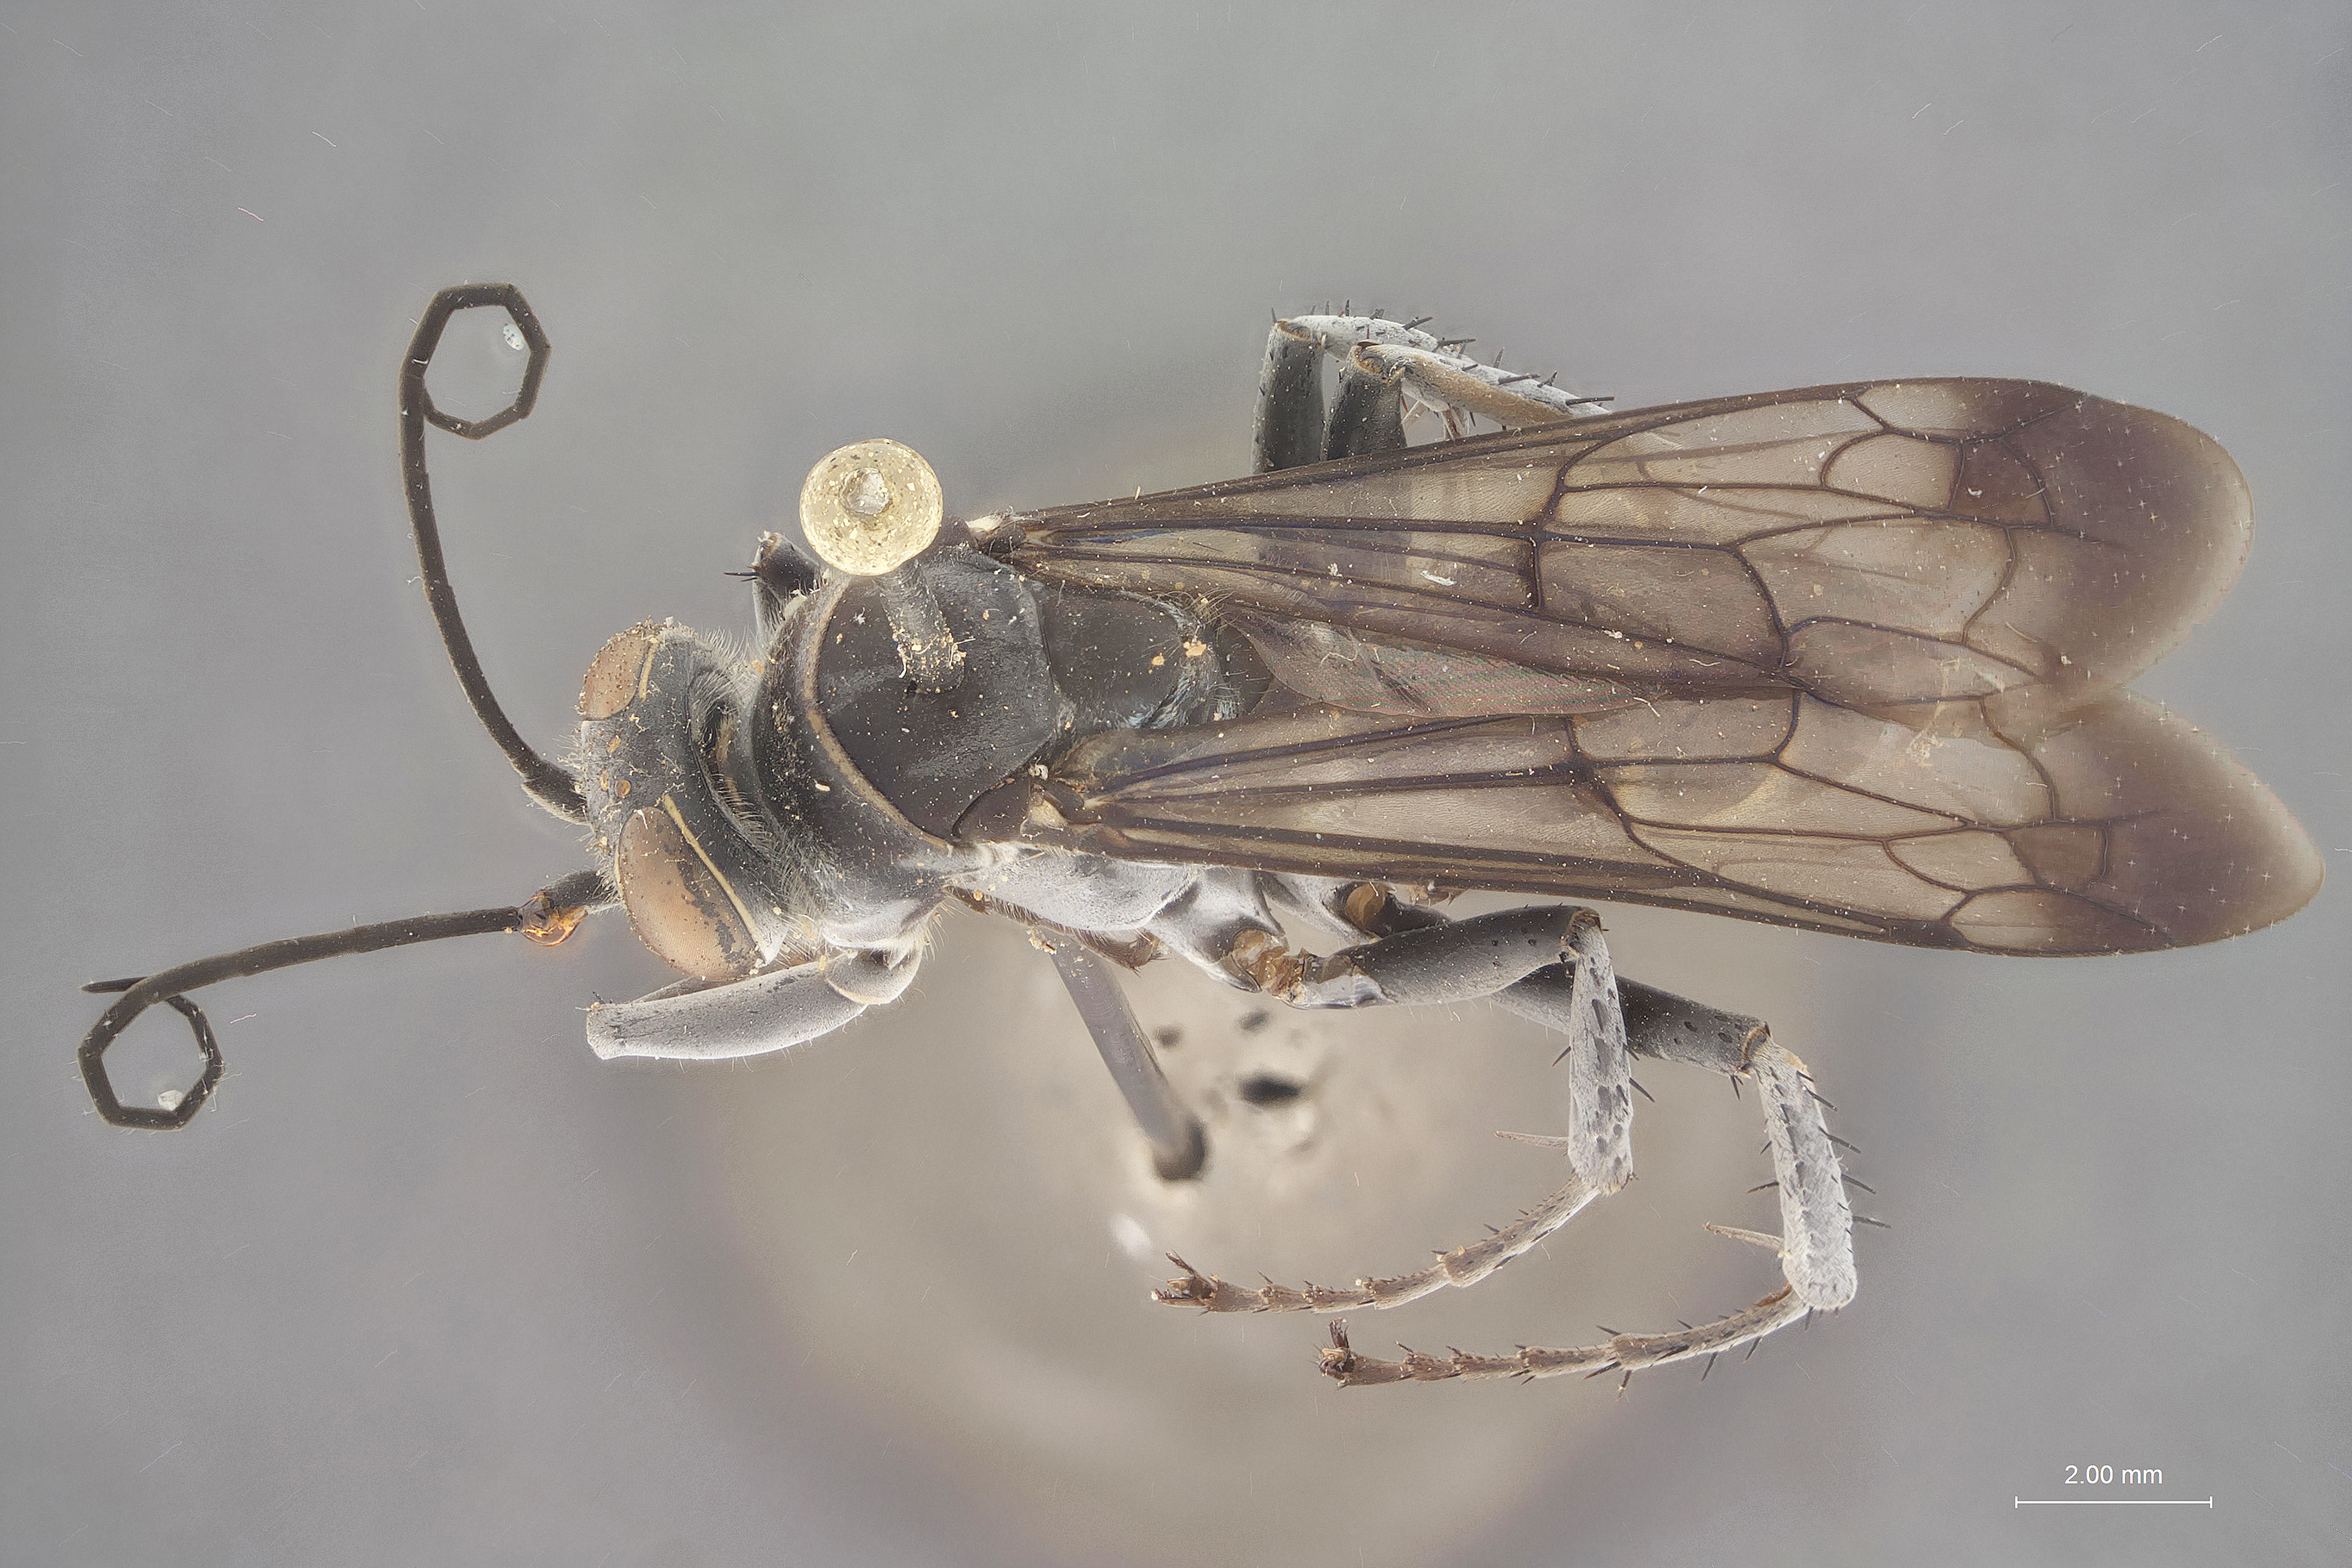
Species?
Episyron tenebricum
